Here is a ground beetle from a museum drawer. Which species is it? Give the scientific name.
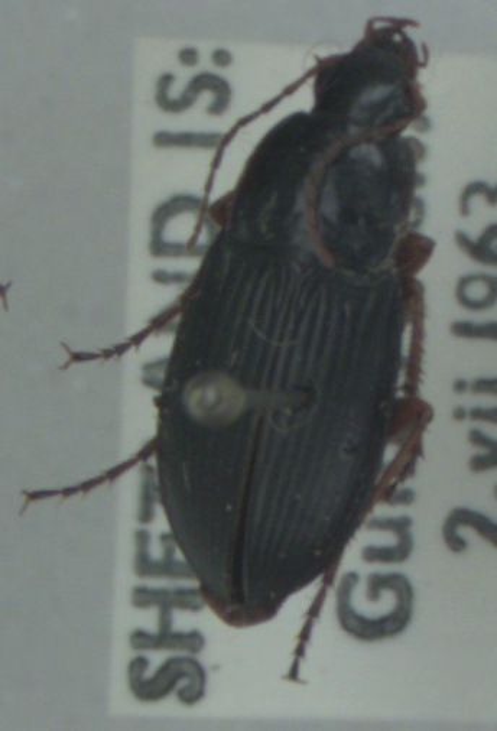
Calathus fuscipes
